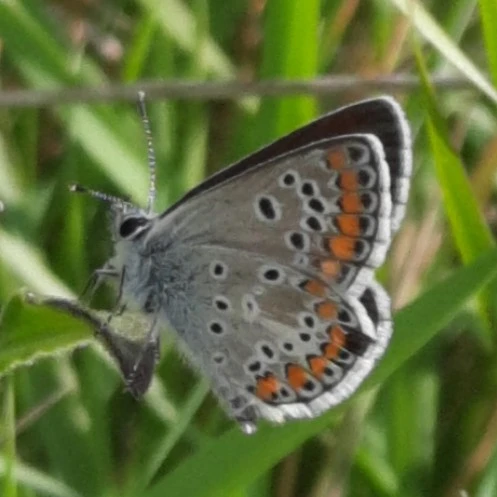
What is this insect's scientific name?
Aricia agestis/artaxerxes
